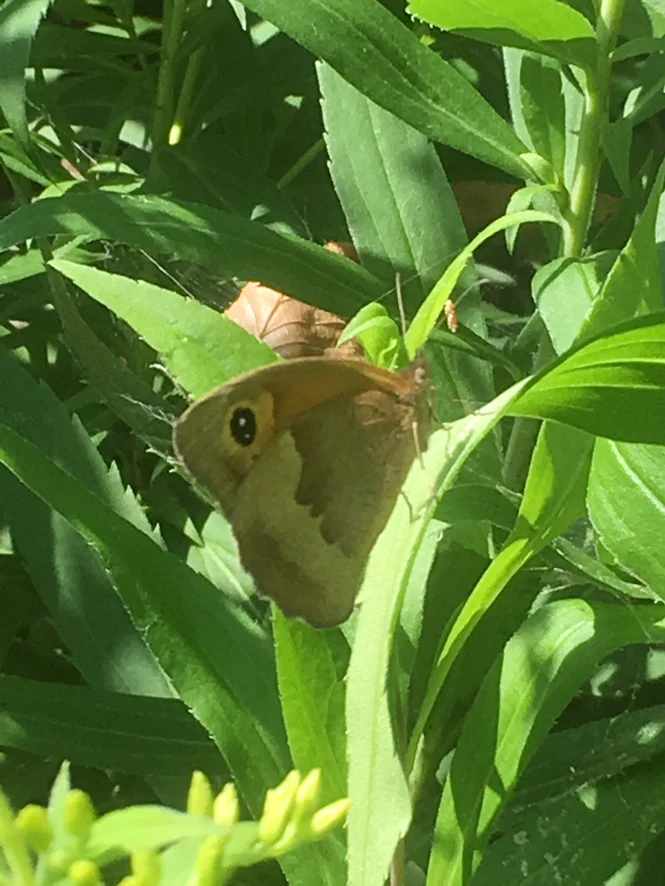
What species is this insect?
Maniola jurtina
